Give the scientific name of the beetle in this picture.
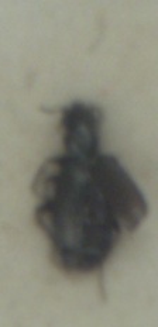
Syntomus foveatus
